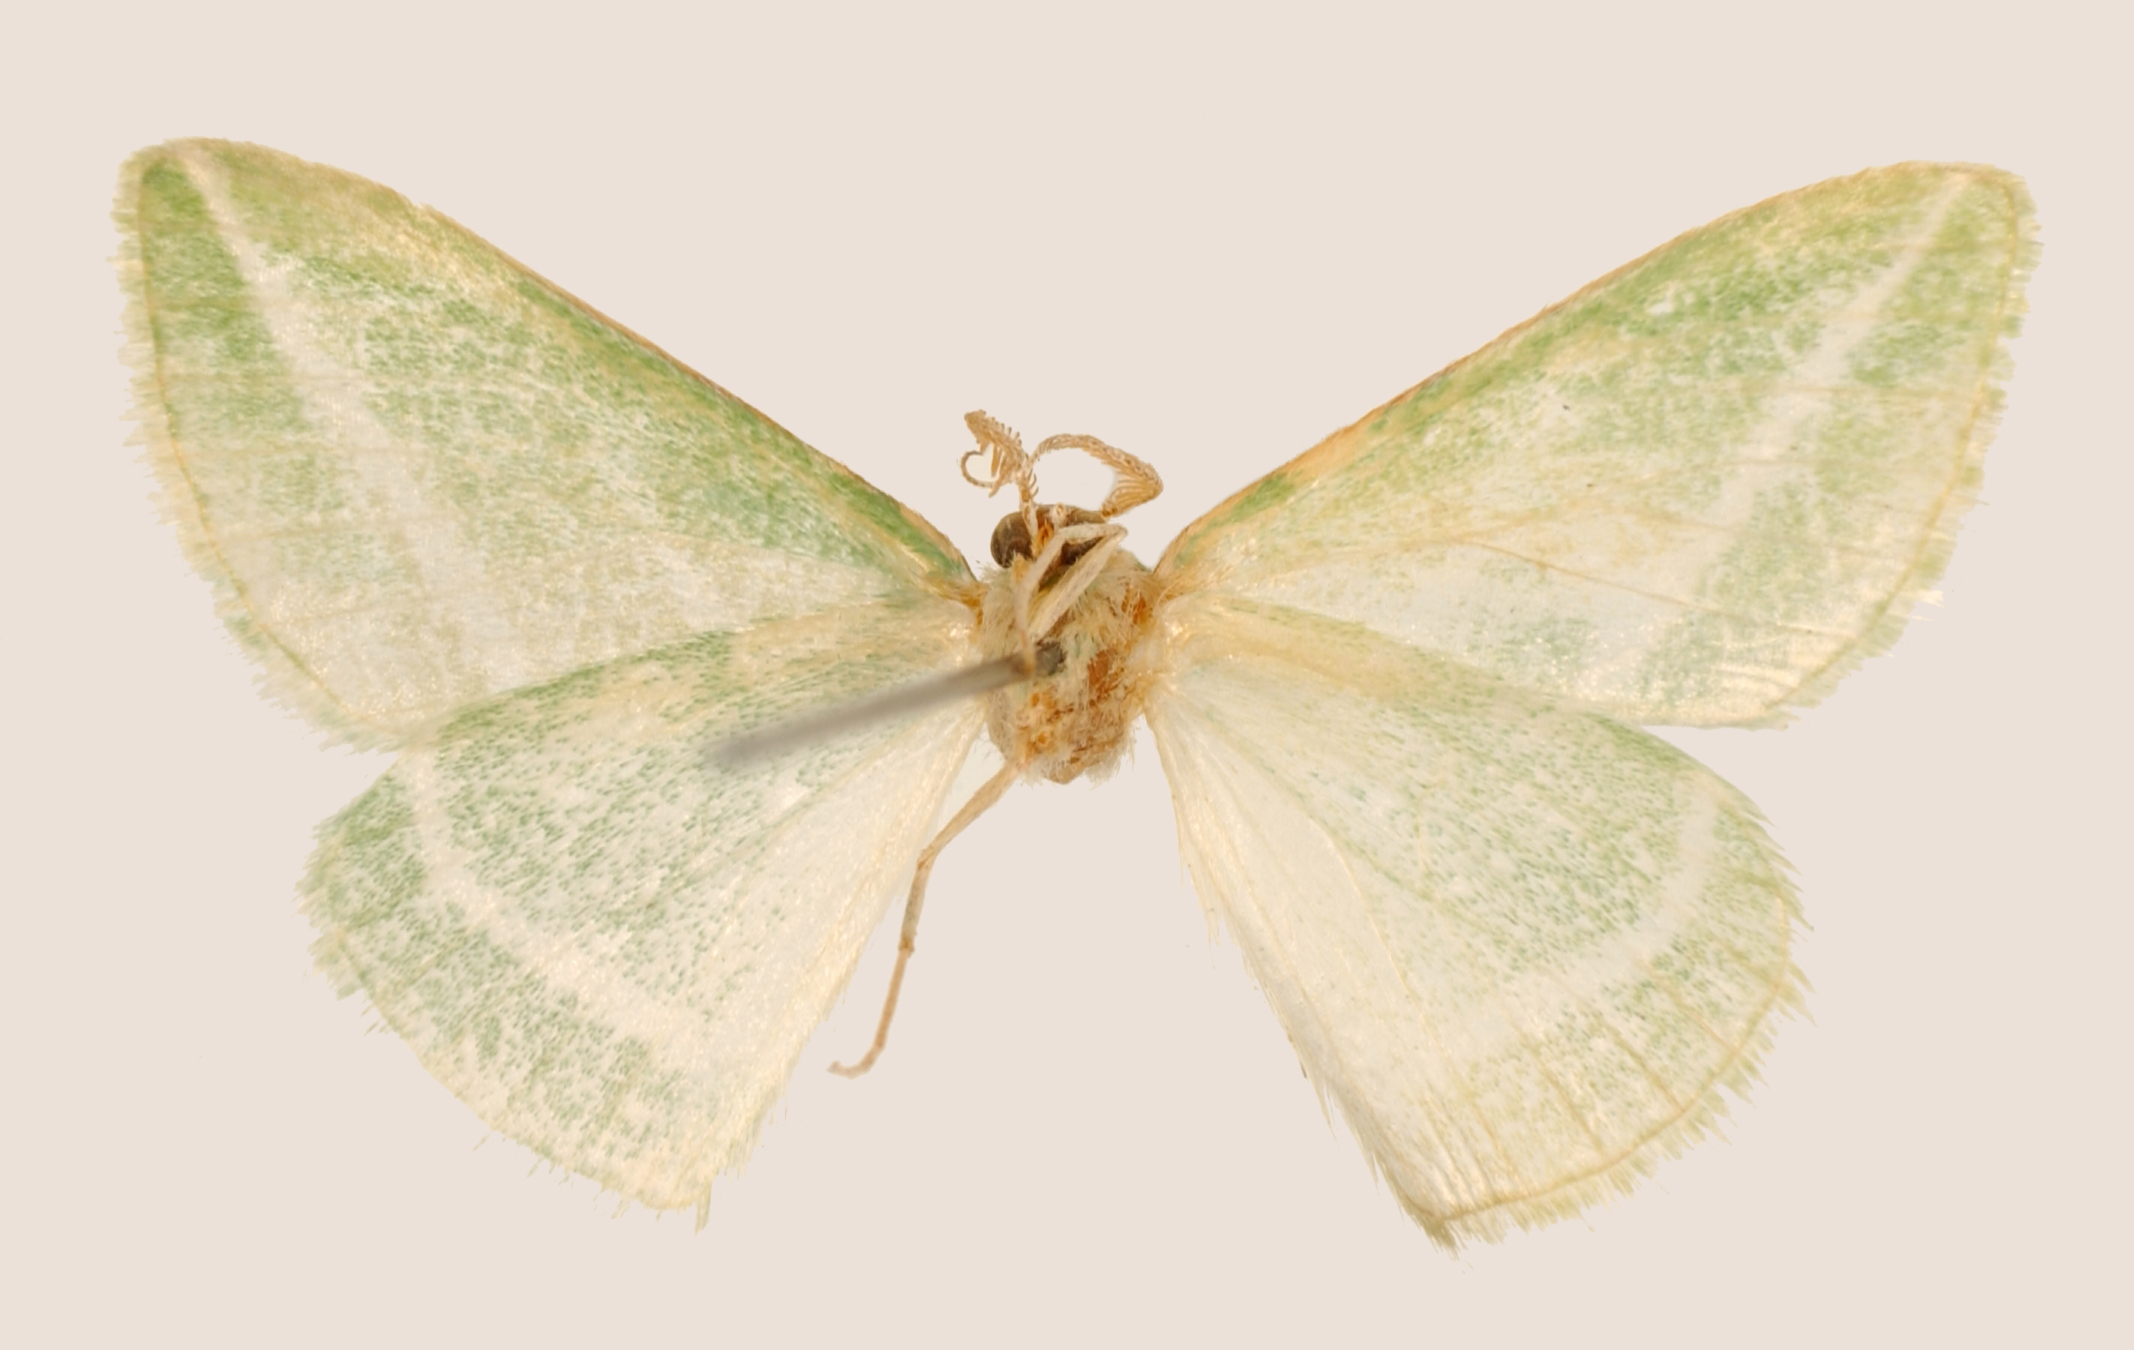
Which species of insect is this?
Annemoria orthogramma
